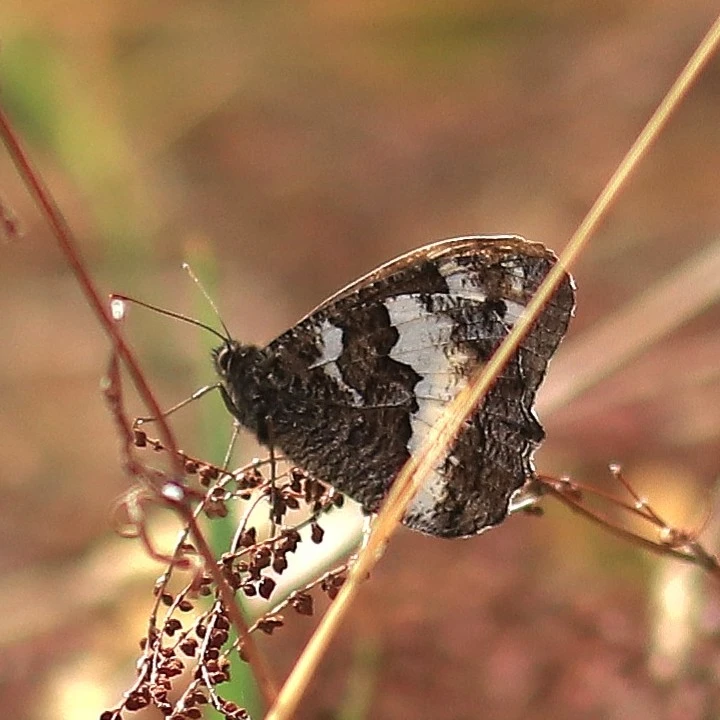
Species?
Brintesia circe
